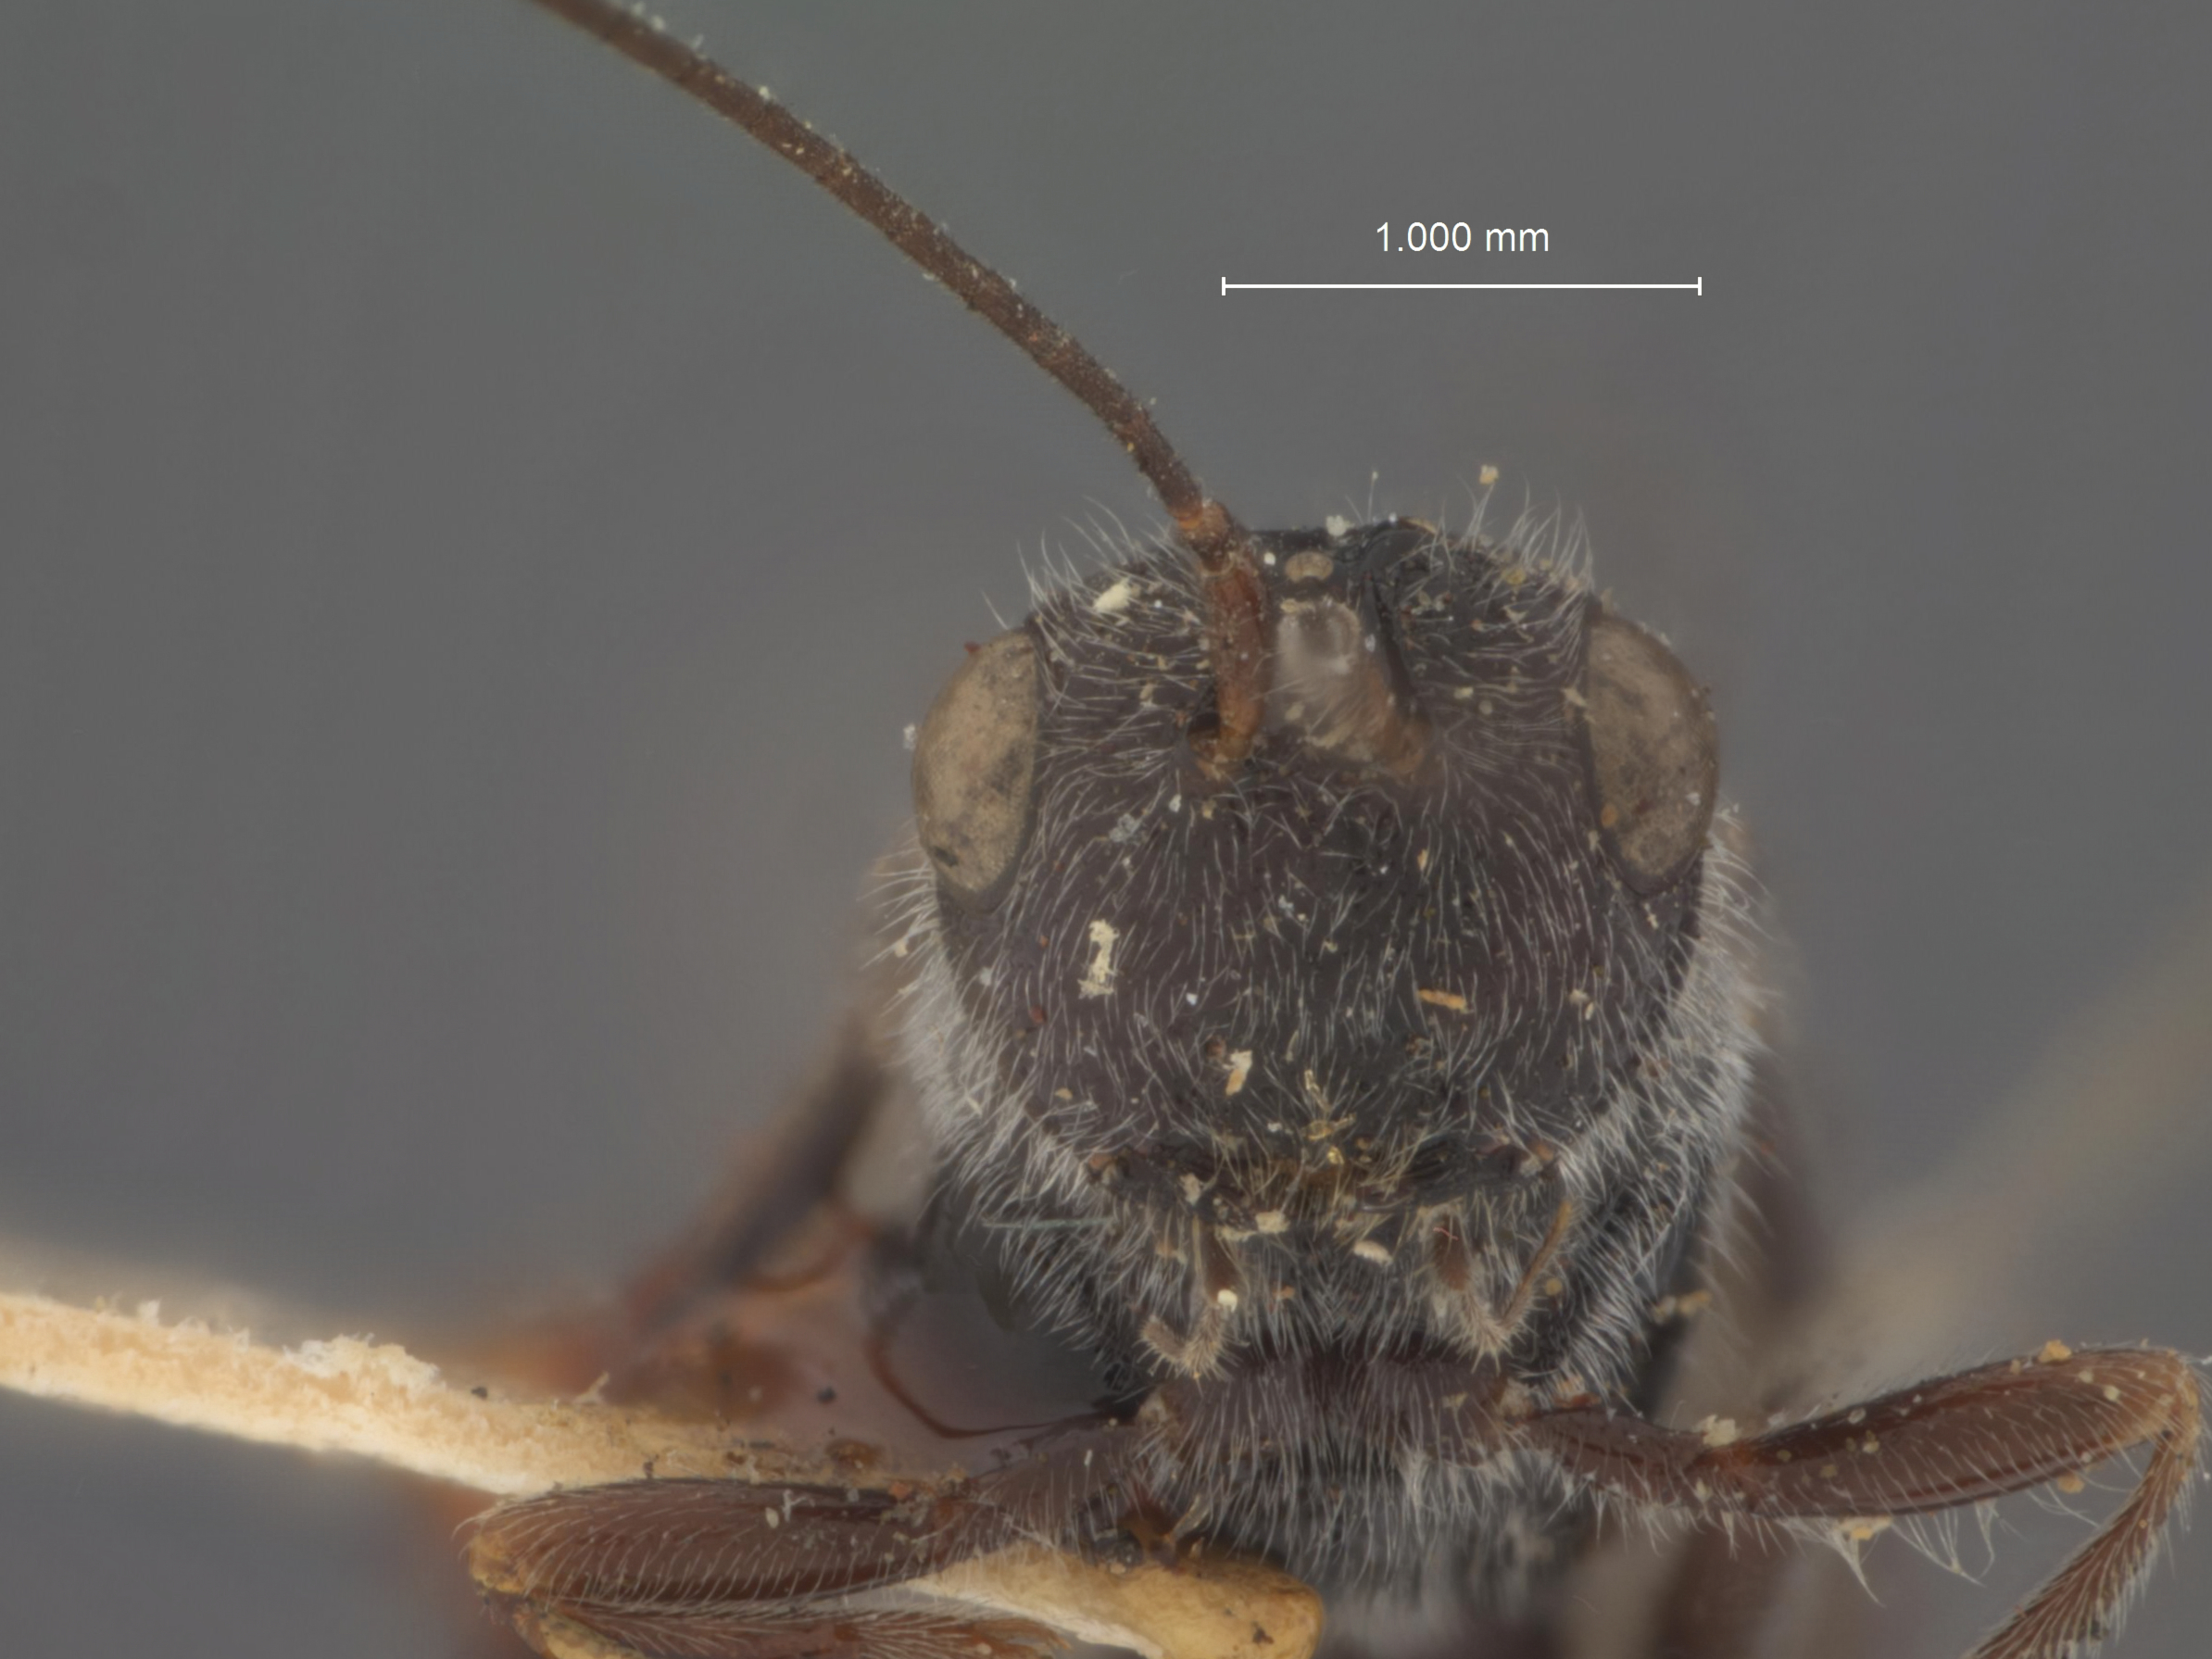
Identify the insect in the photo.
Capitonius nigrisoma
